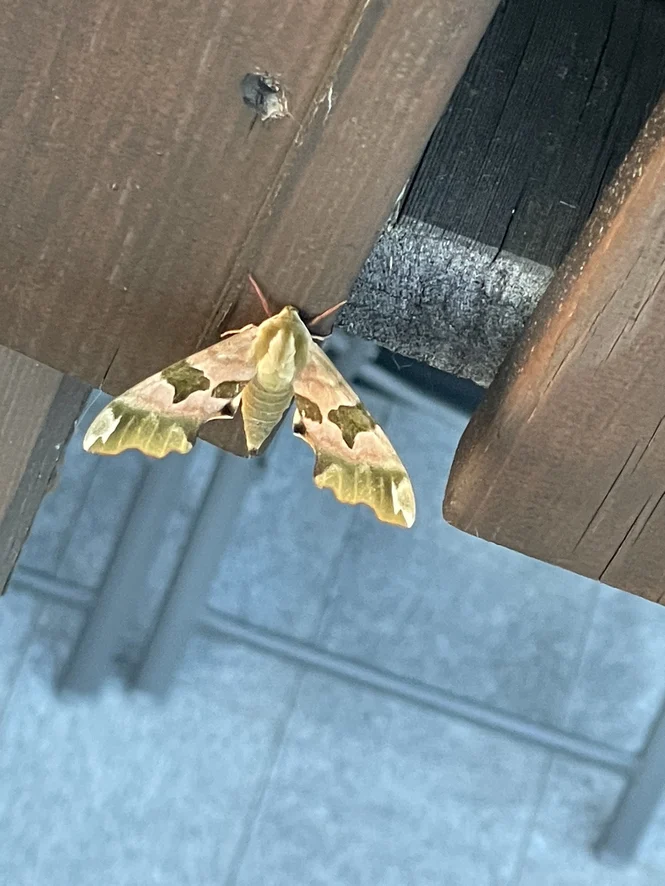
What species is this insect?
Mimas tiliae
